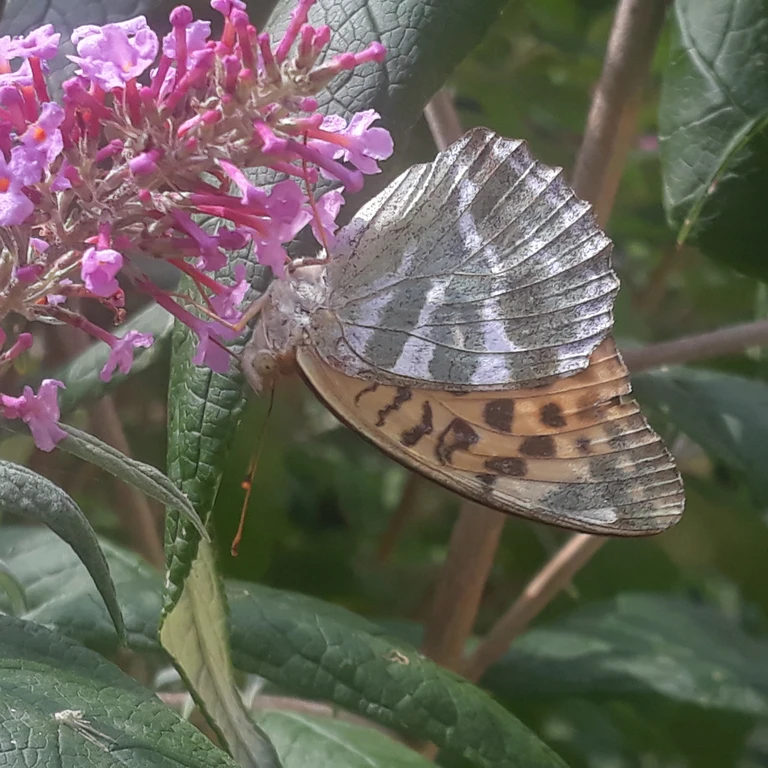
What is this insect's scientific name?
Argynnis paphia
